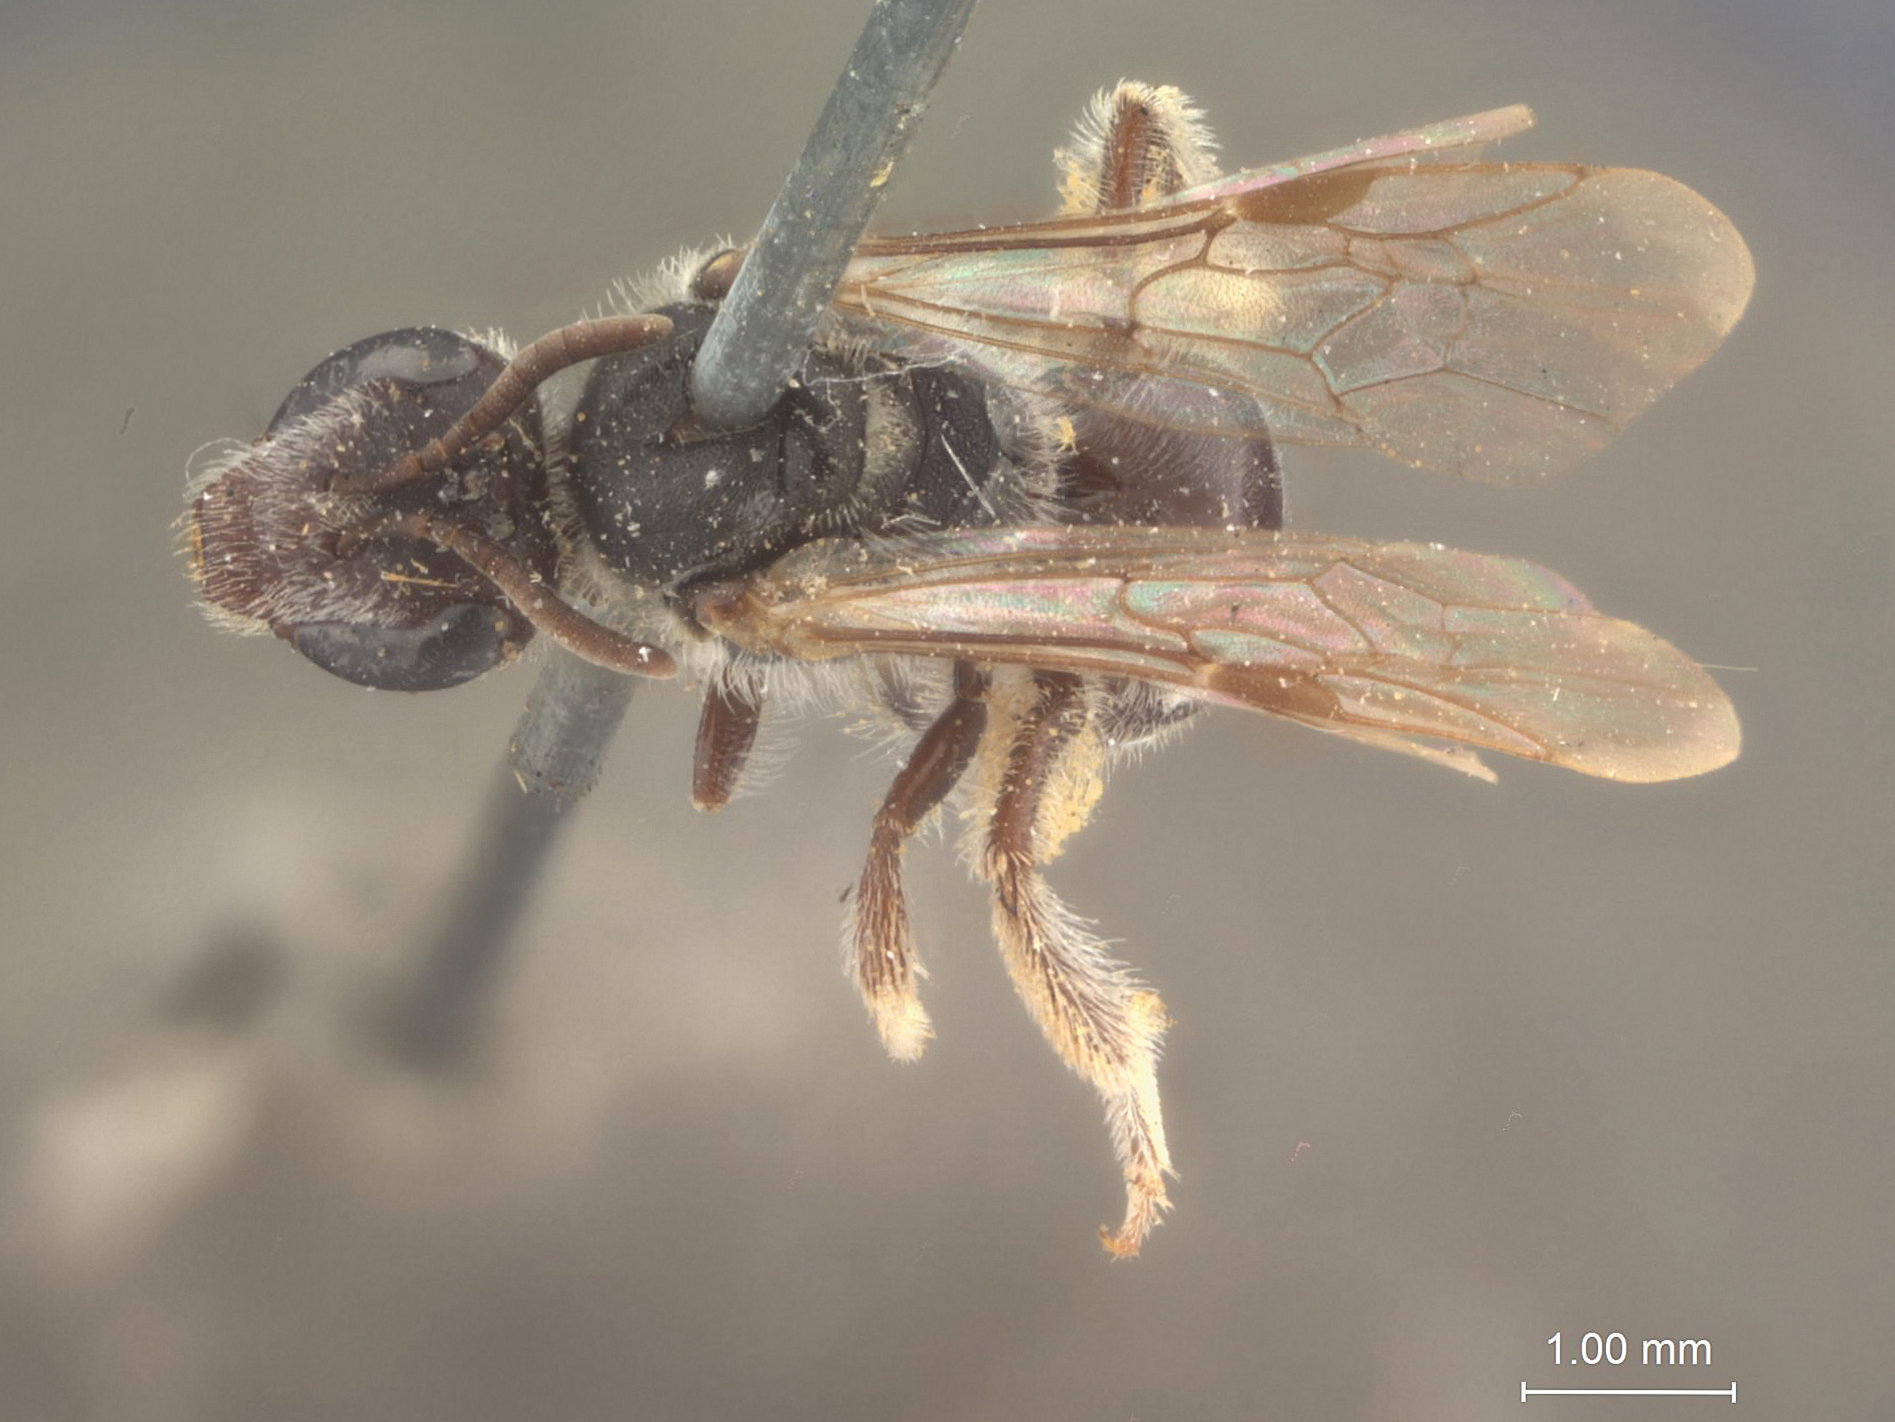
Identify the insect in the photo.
Halictus angustior
